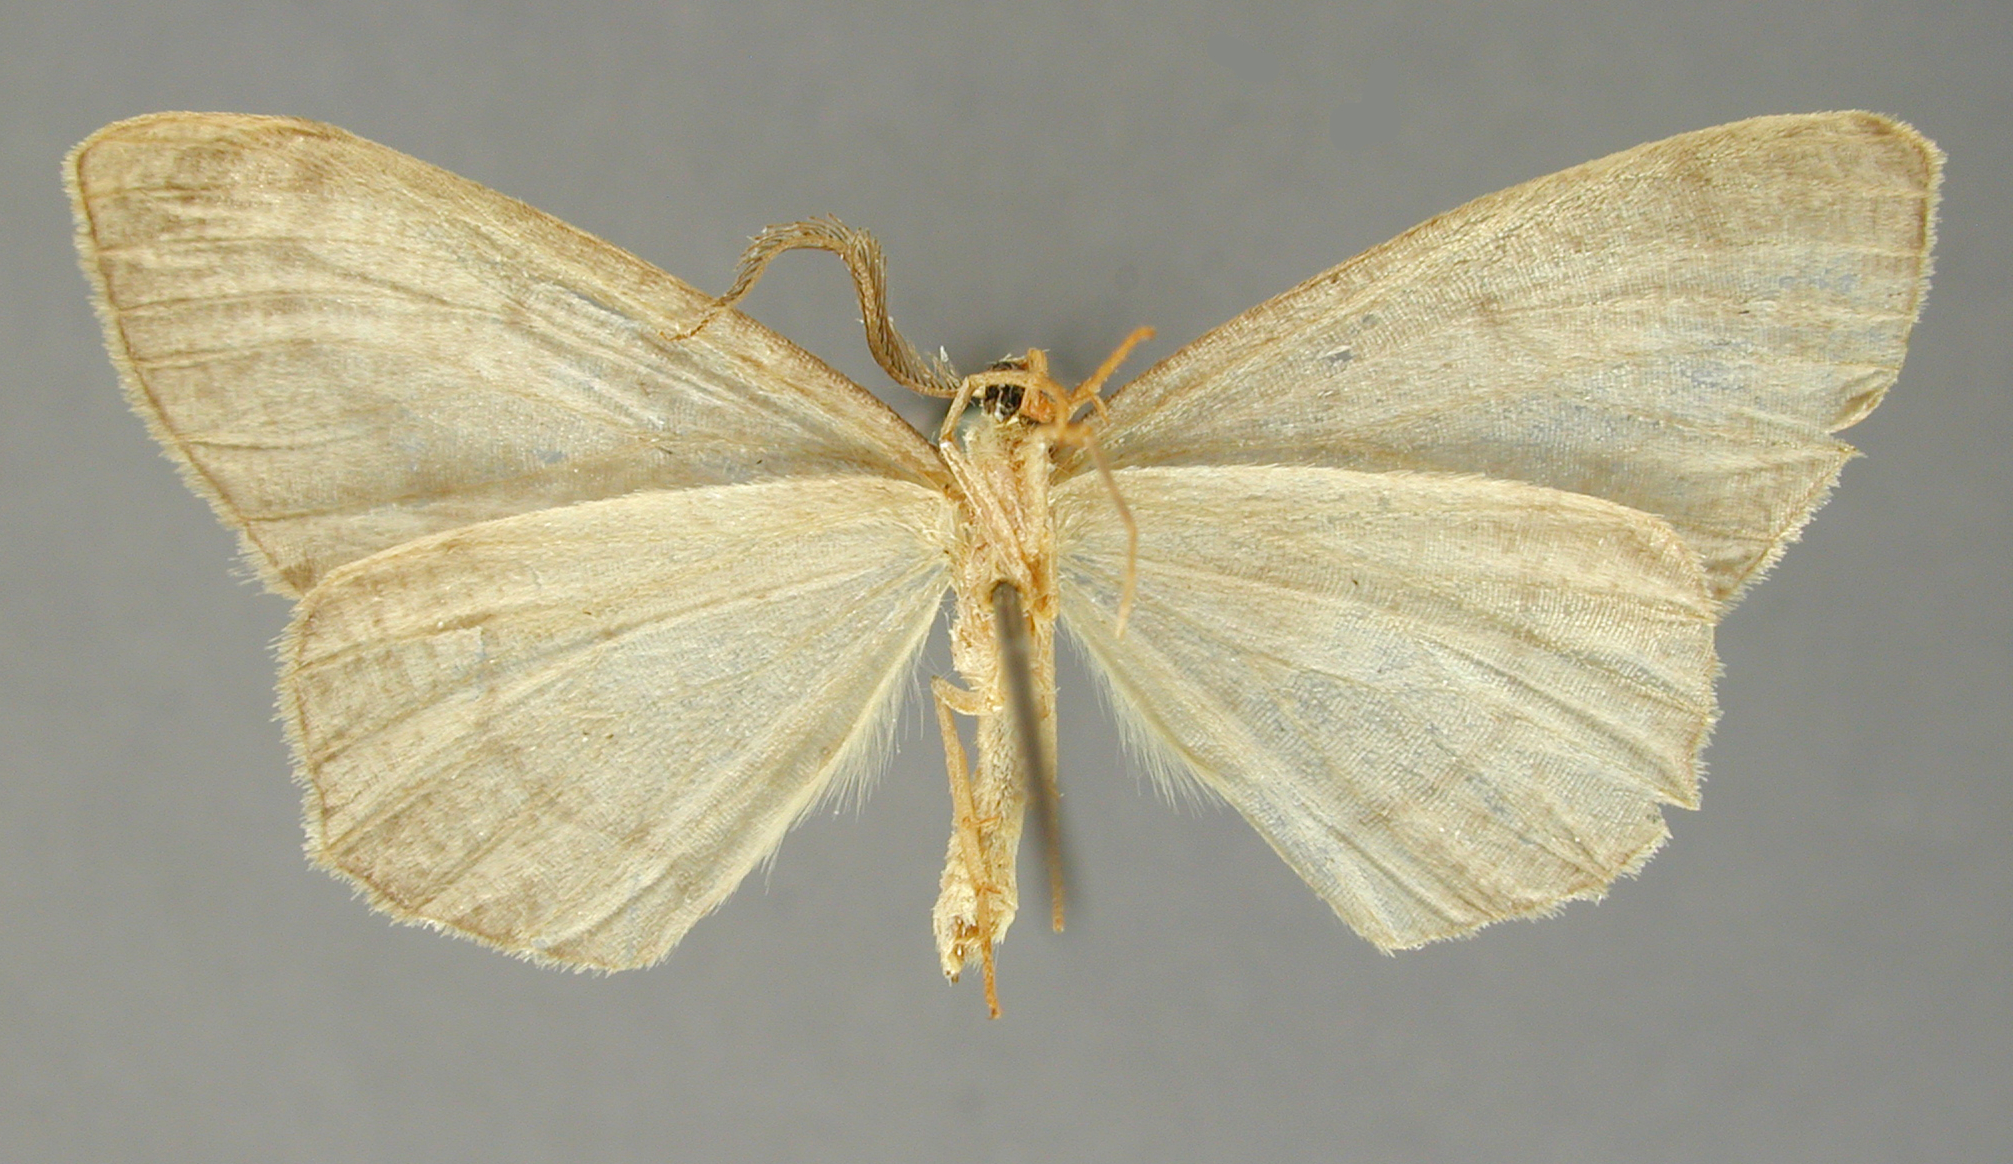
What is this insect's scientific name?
Nipteria insuavis
